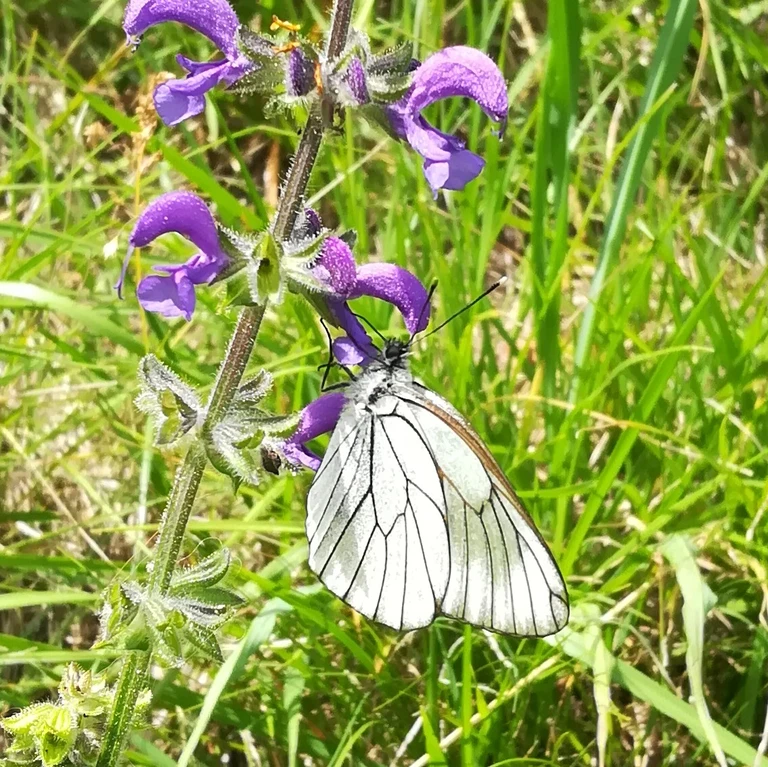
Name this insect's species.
Aporia crataegi
